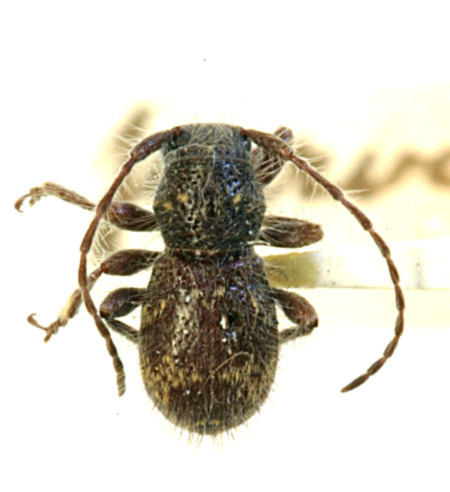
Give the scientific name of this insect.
Ipochus parvulus (also Ipochus fasciatus)
